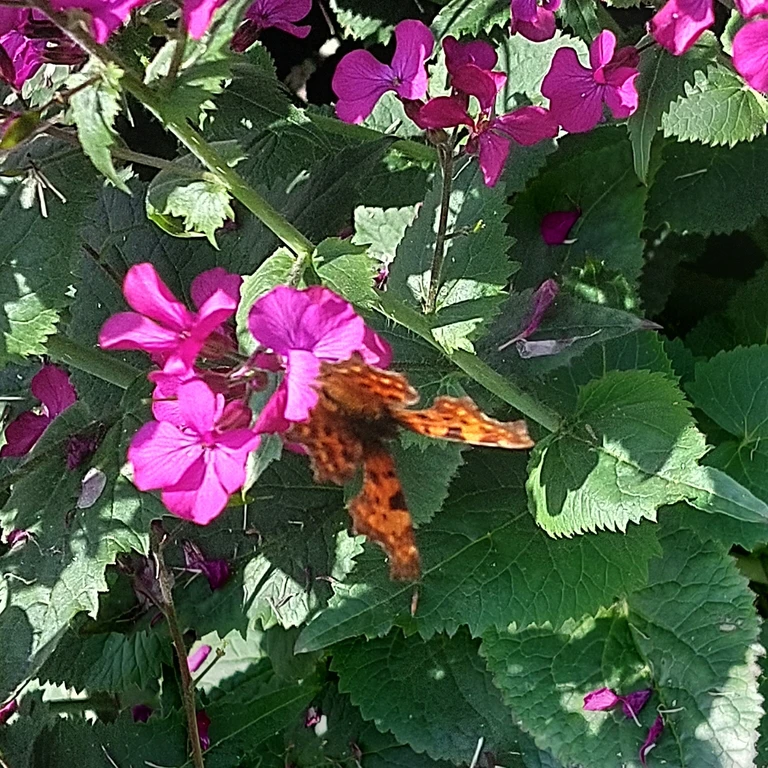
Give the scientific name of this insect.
Polygonia c-album
